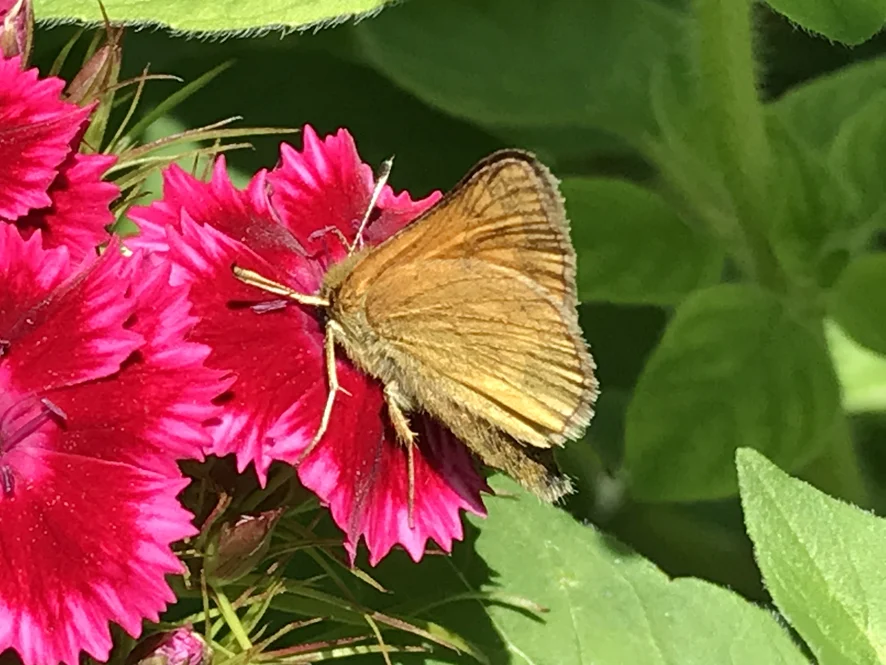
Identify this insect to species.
Ochlodes sylvanus (also Ochlodes venata)
